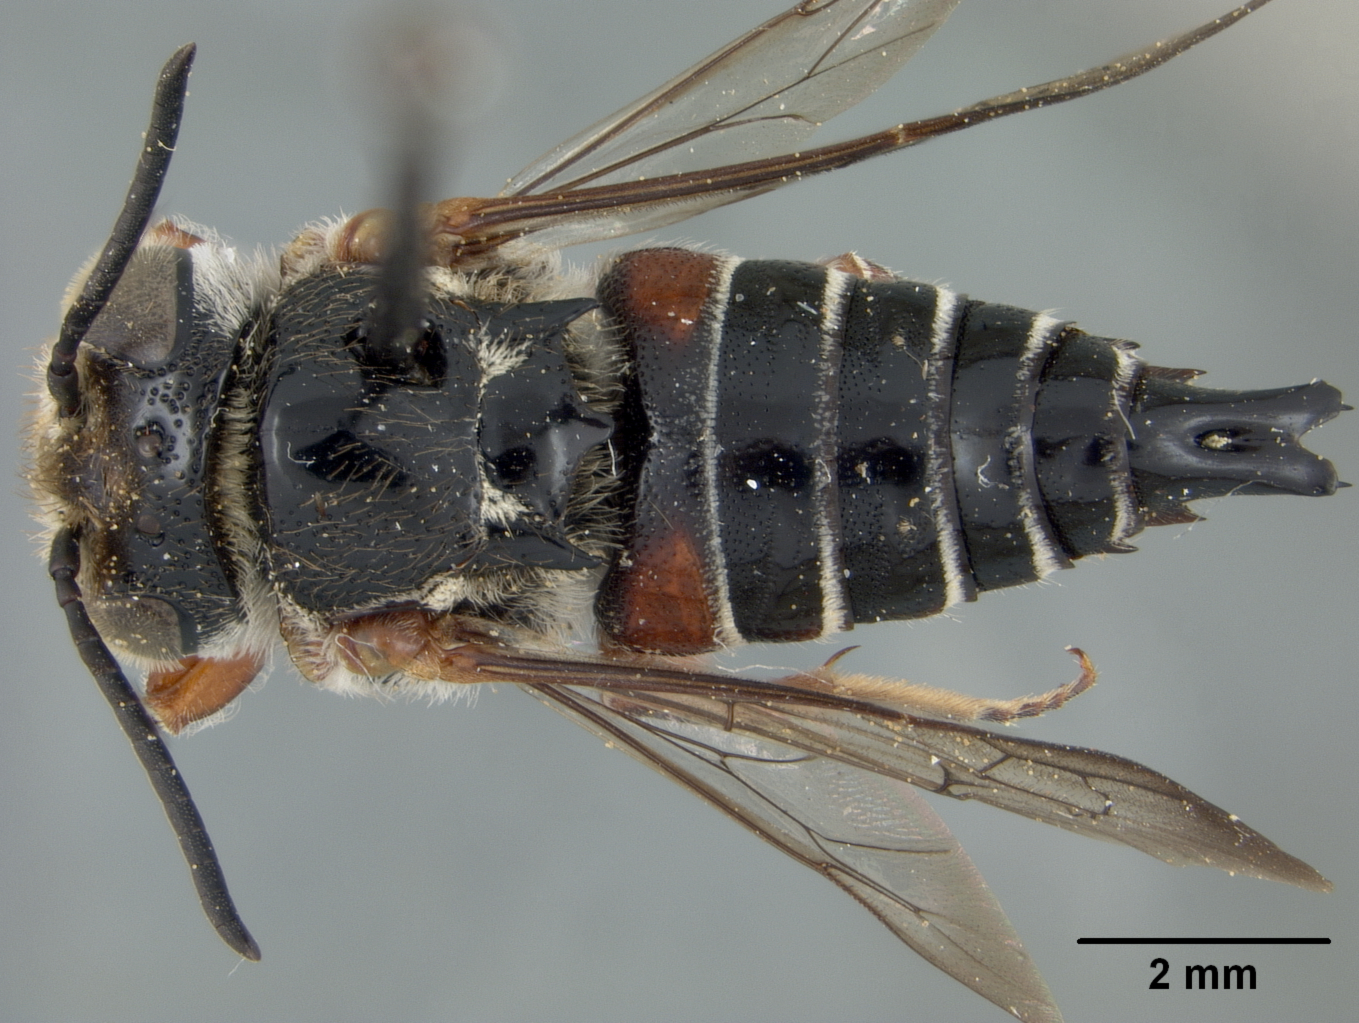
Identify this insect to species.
Coelioxys wilmattae
